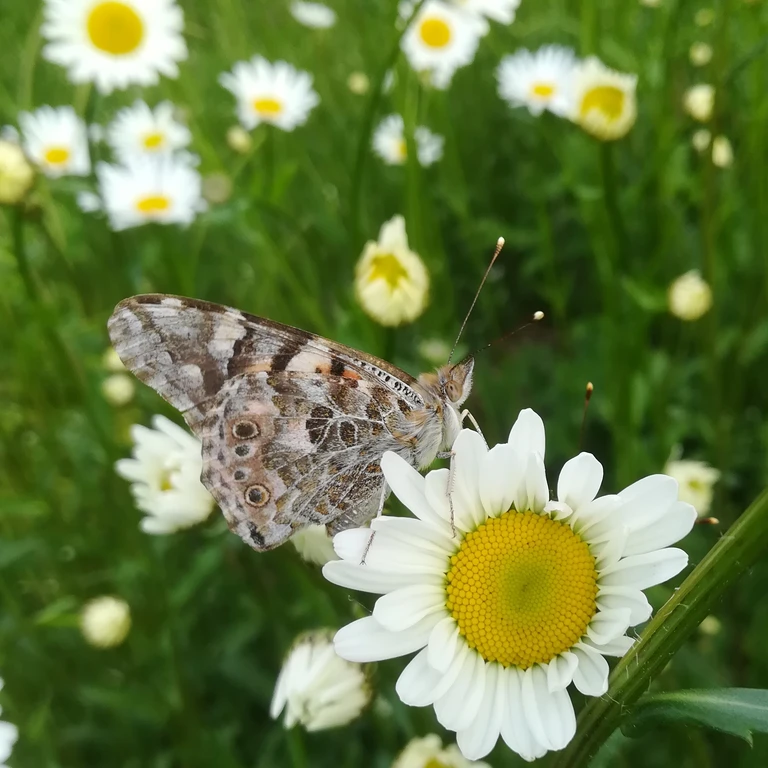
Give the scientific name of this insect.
Vanessa cardui
